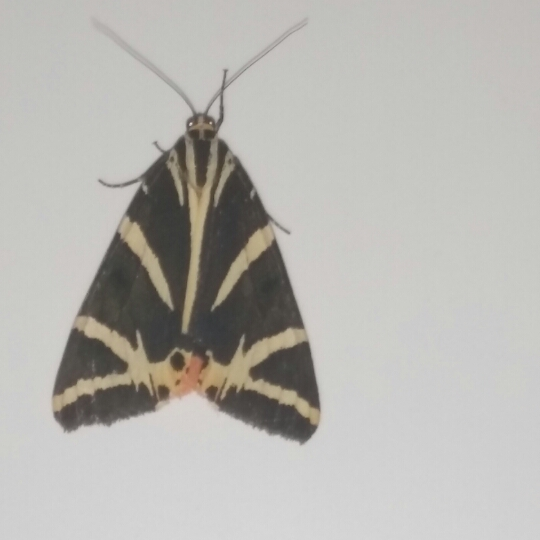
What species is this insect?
Euplagia quadripunctaria
